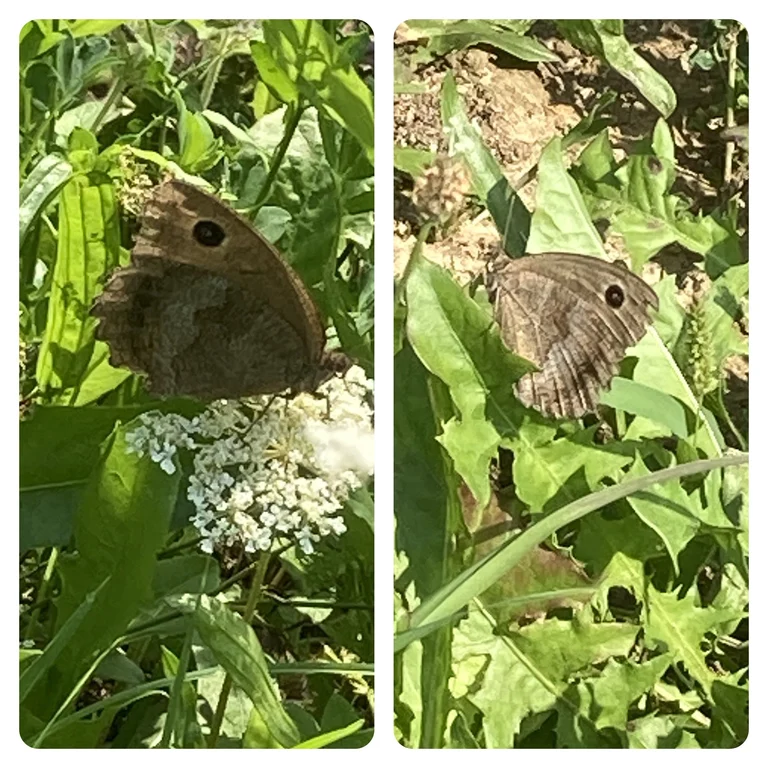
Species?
Minois dryas
